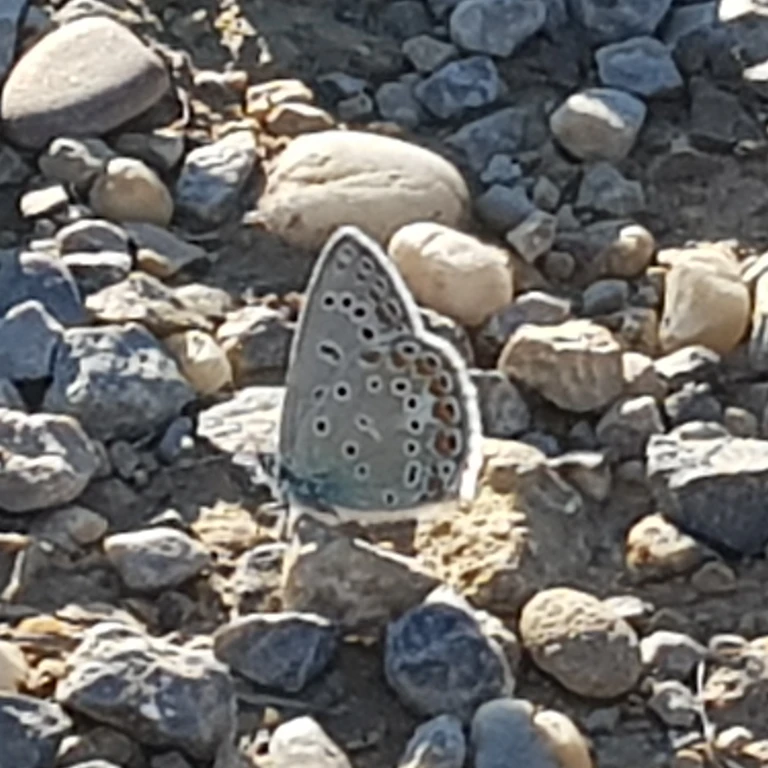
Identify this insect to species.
Polyommatus icarus
